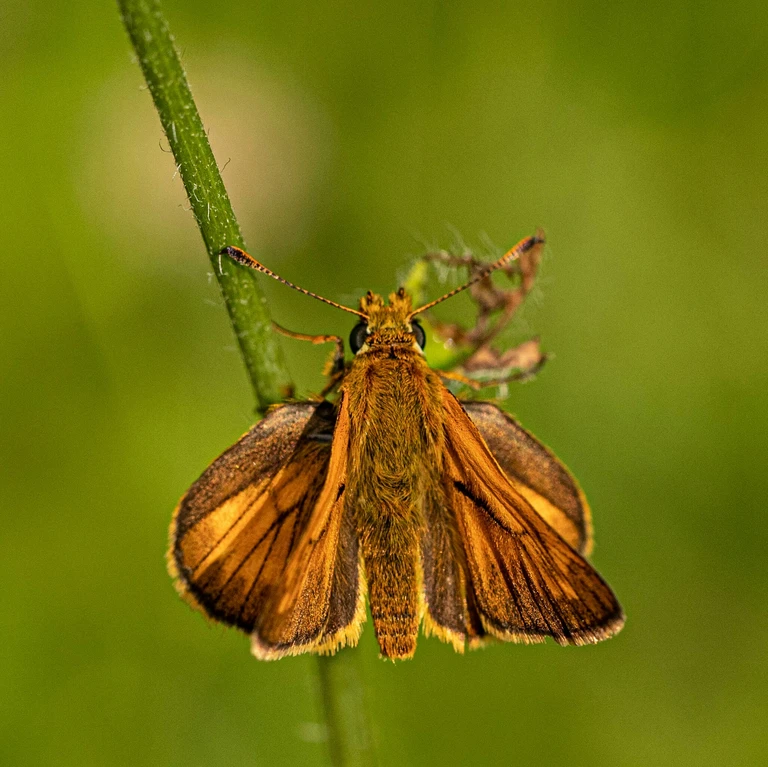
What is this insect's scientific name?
Ochlodes sylvanus (also Ochlodes venata)
